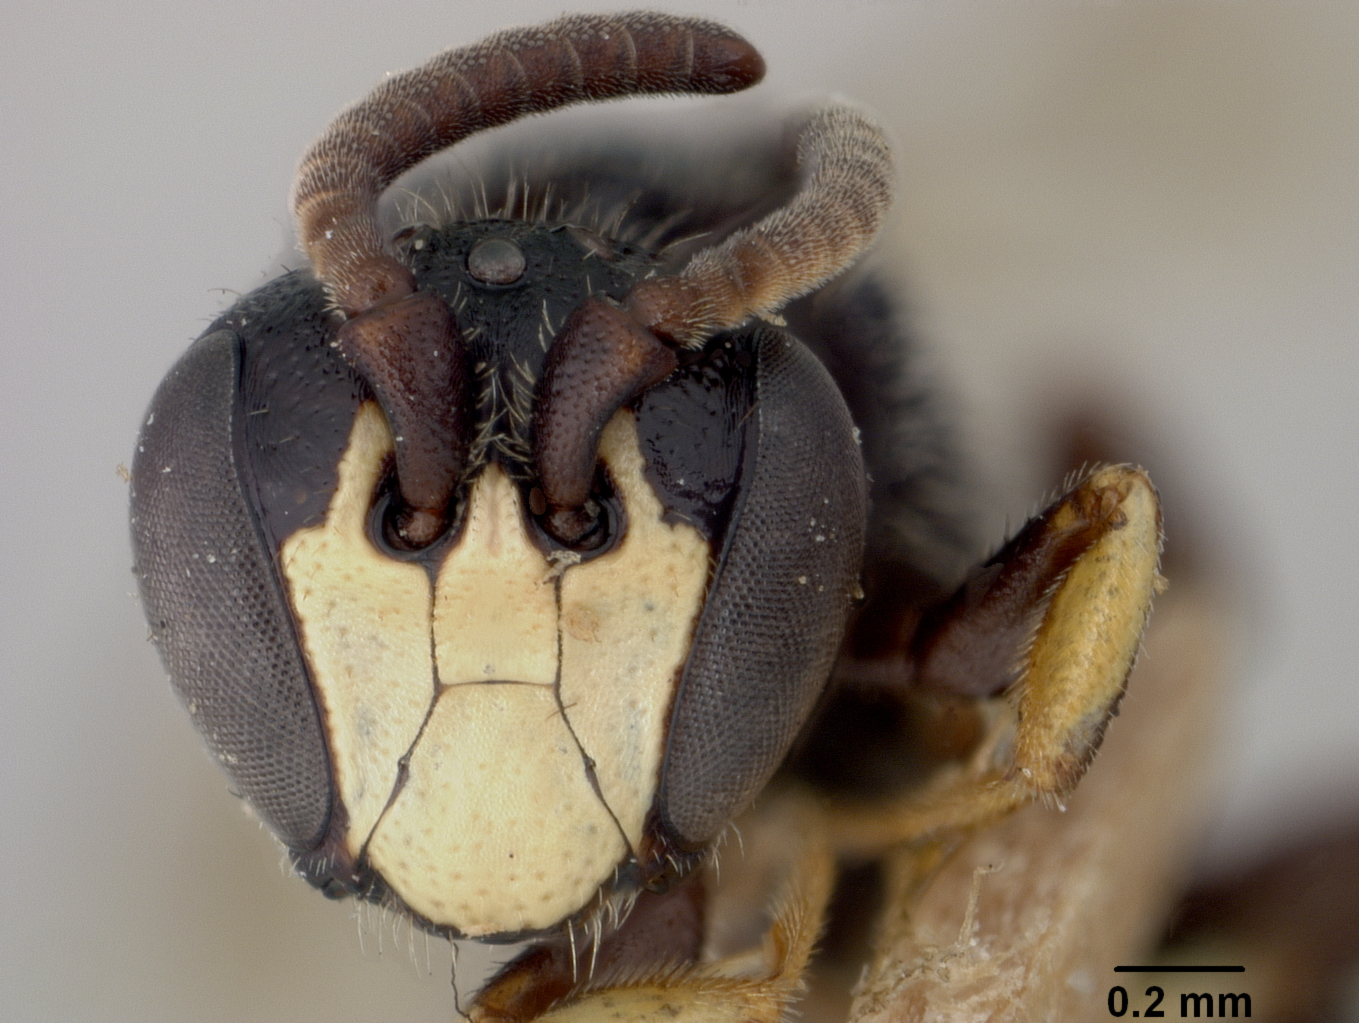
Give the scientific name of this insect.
Prosopis digitatus
